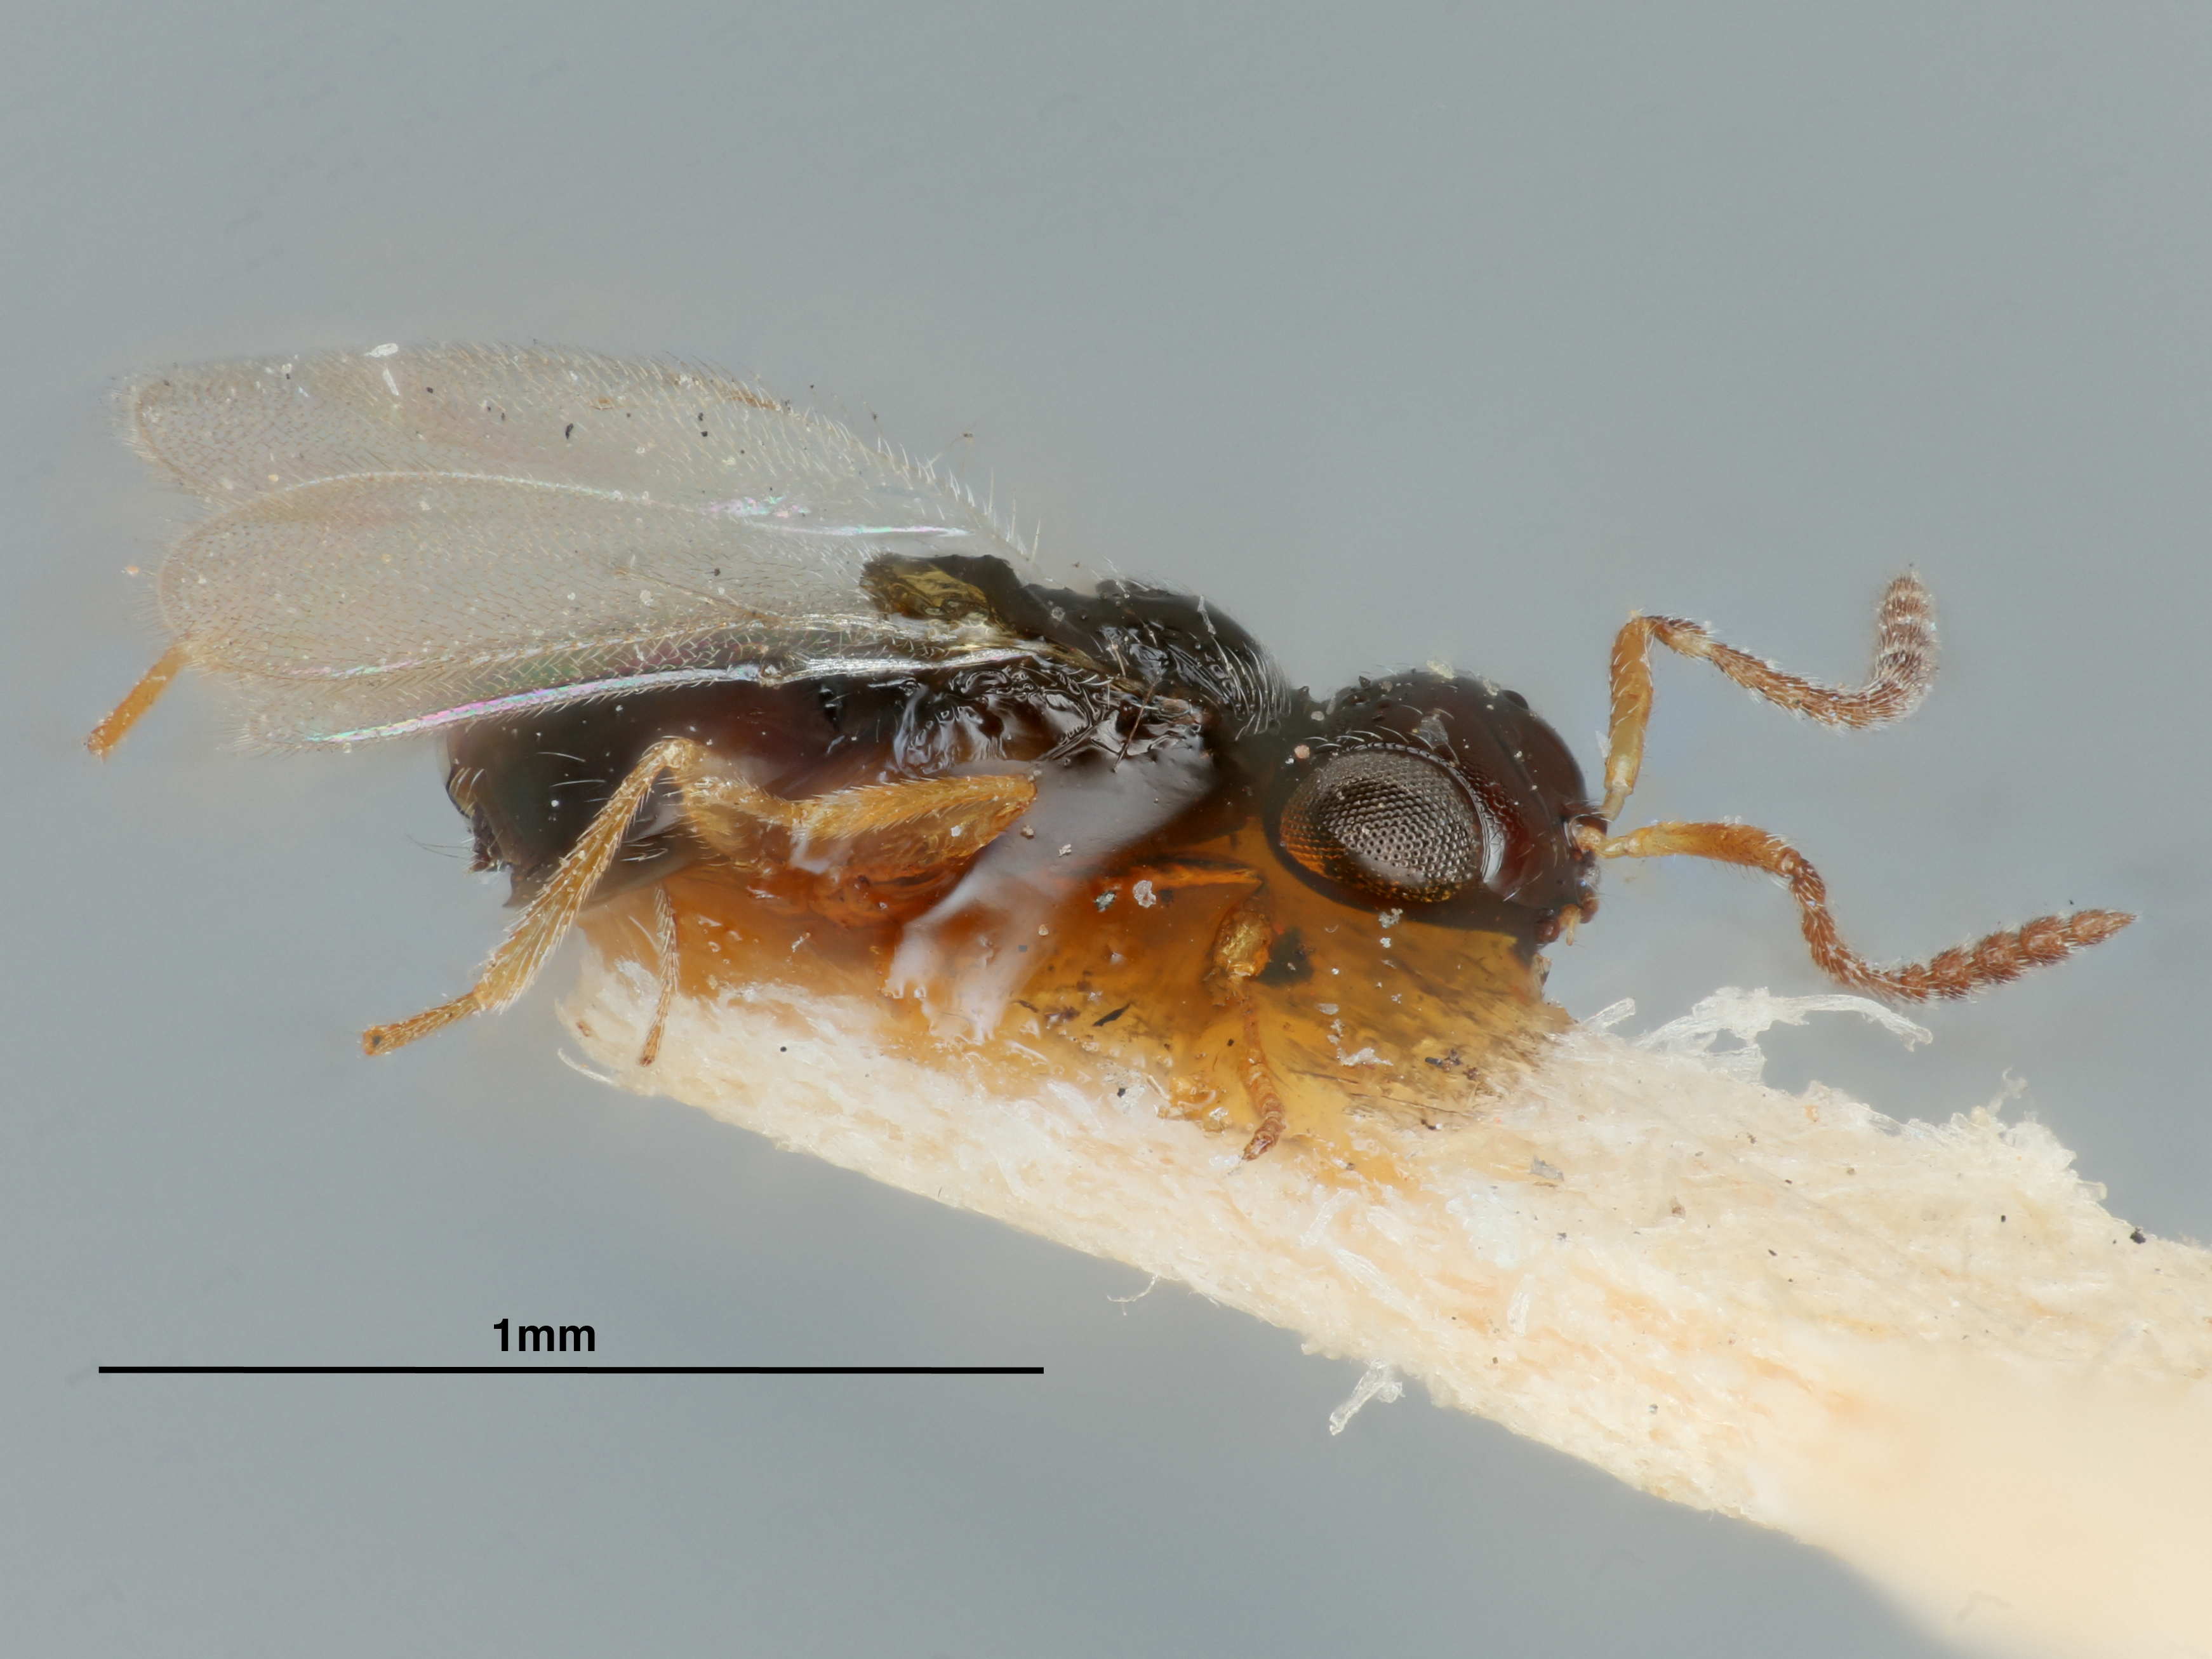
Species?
Telenomus perplexus
